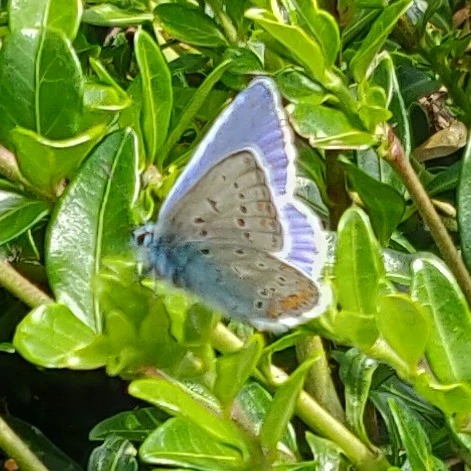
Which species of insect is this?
Polyommatus icarus
